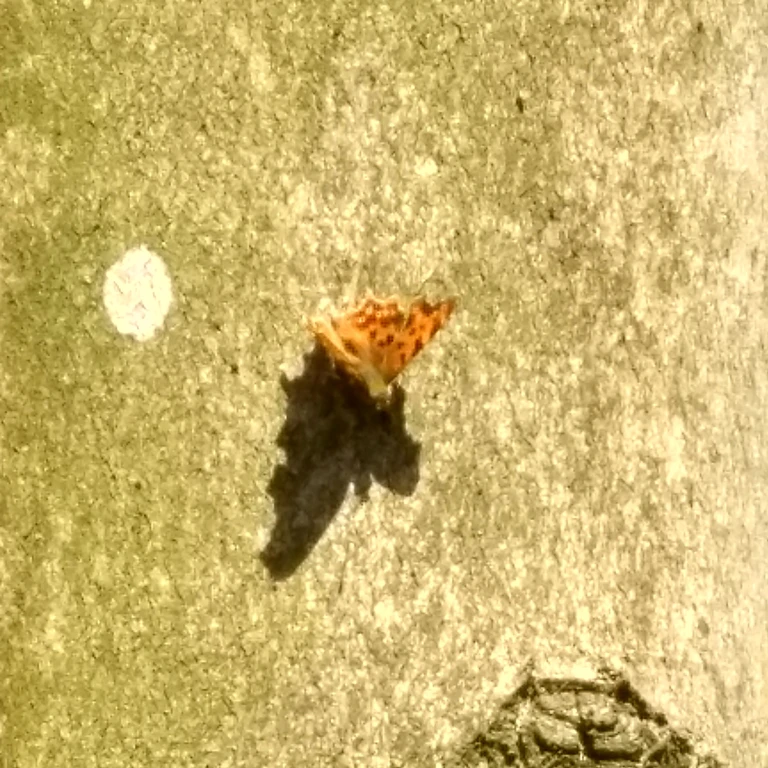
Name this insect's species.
Polygonia c-album
